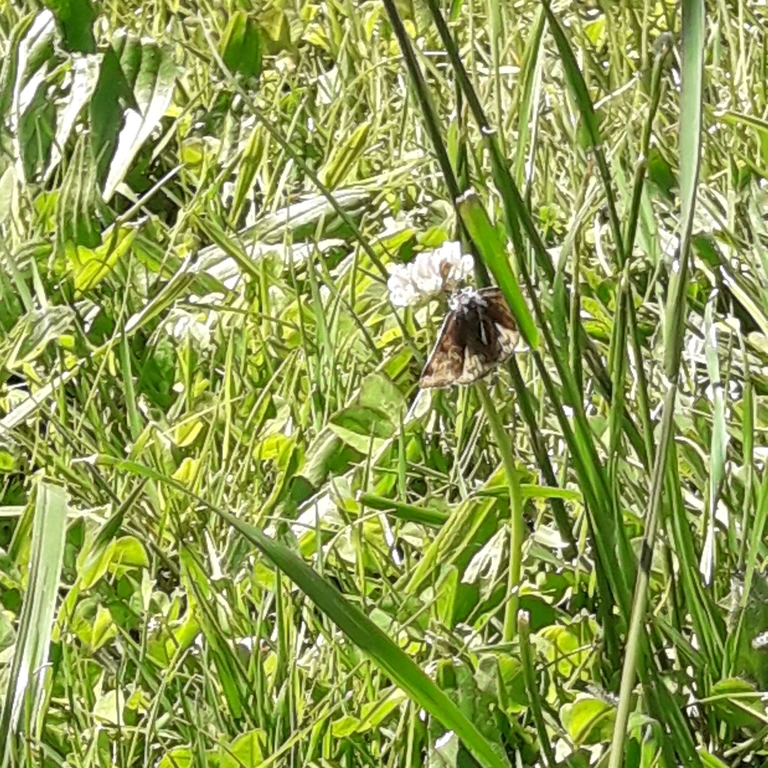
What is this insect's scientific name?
Euclidia glyphica
